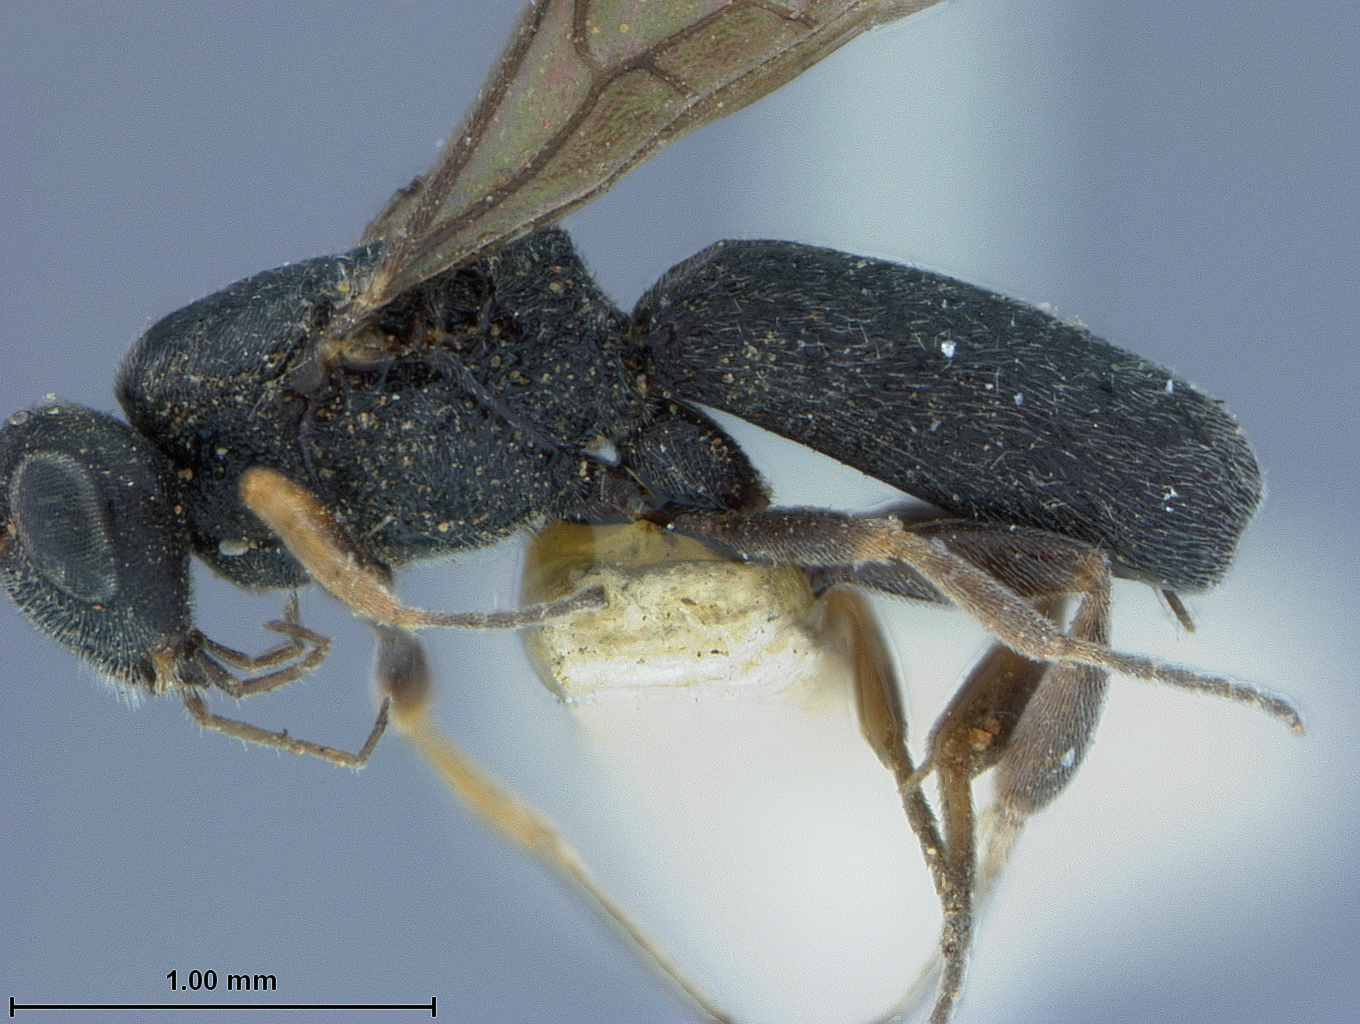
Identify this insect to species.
Chelonus nigripennis
